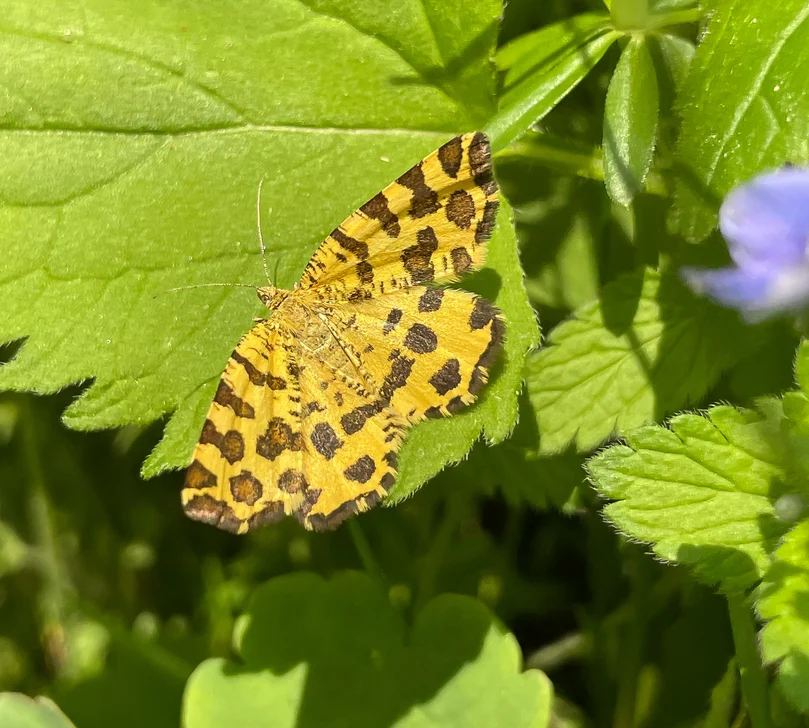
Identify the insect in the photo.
Pseudopanthera macularia
